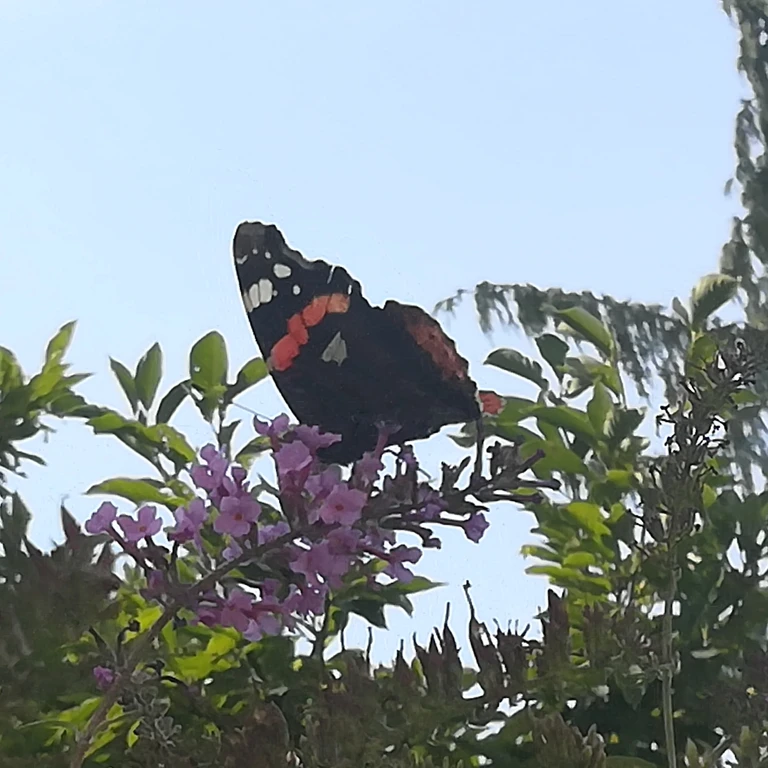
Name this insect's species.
Vanessa atalanta
